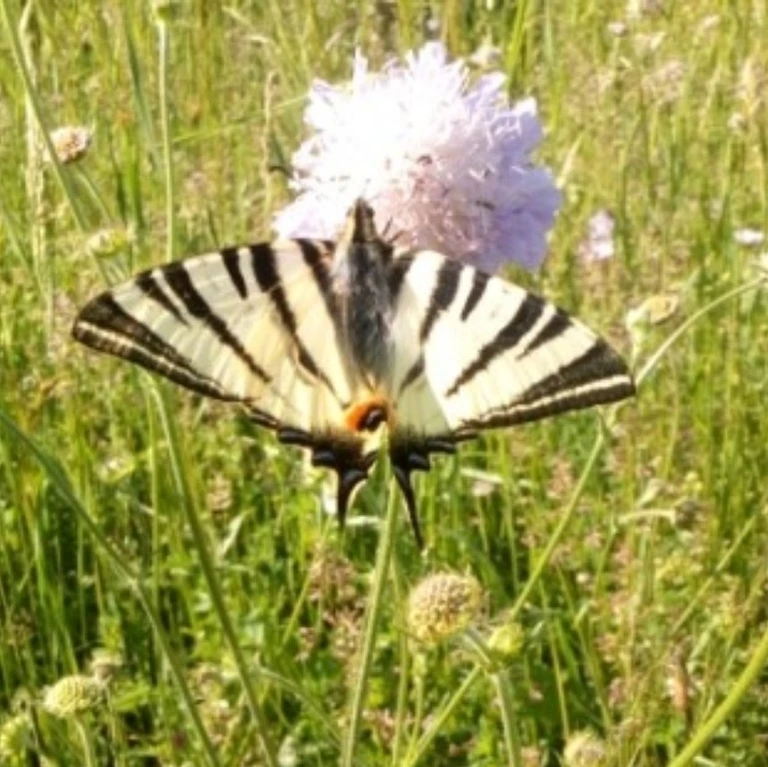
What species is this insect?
Iphiclides podalirius
